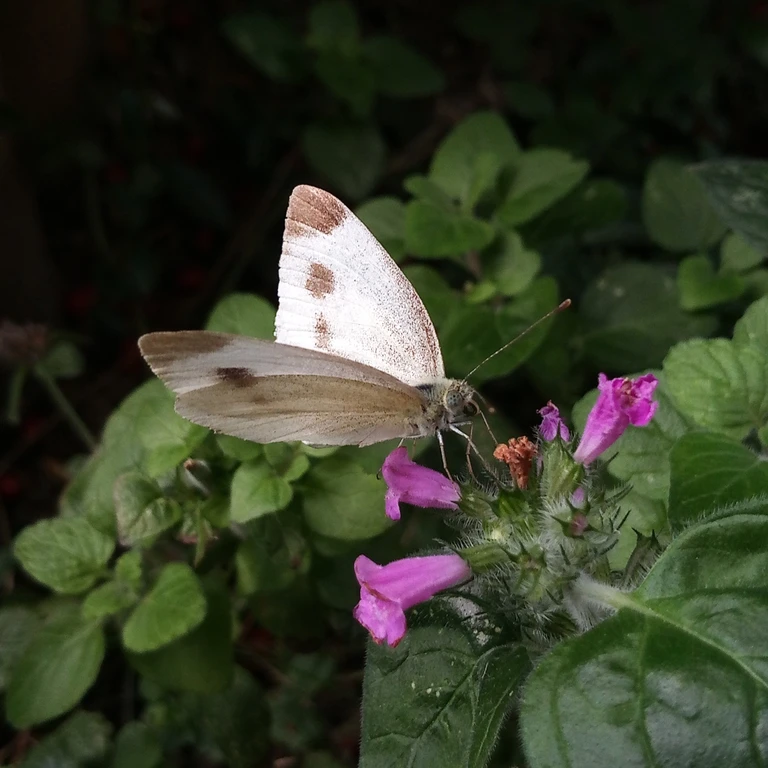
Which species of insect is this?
Pieris mannii
